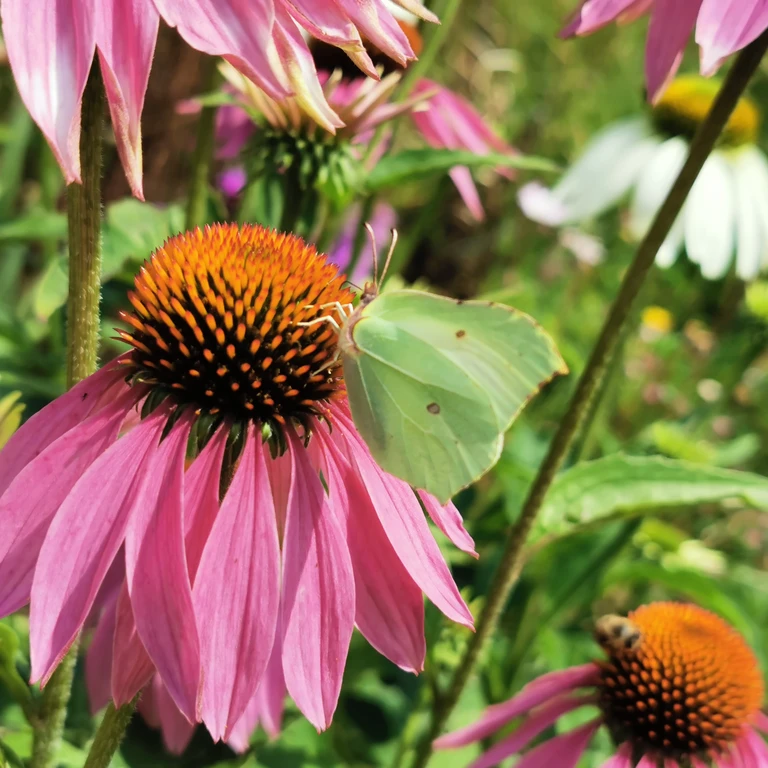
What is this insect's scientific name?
Gonepteryx rhamni
